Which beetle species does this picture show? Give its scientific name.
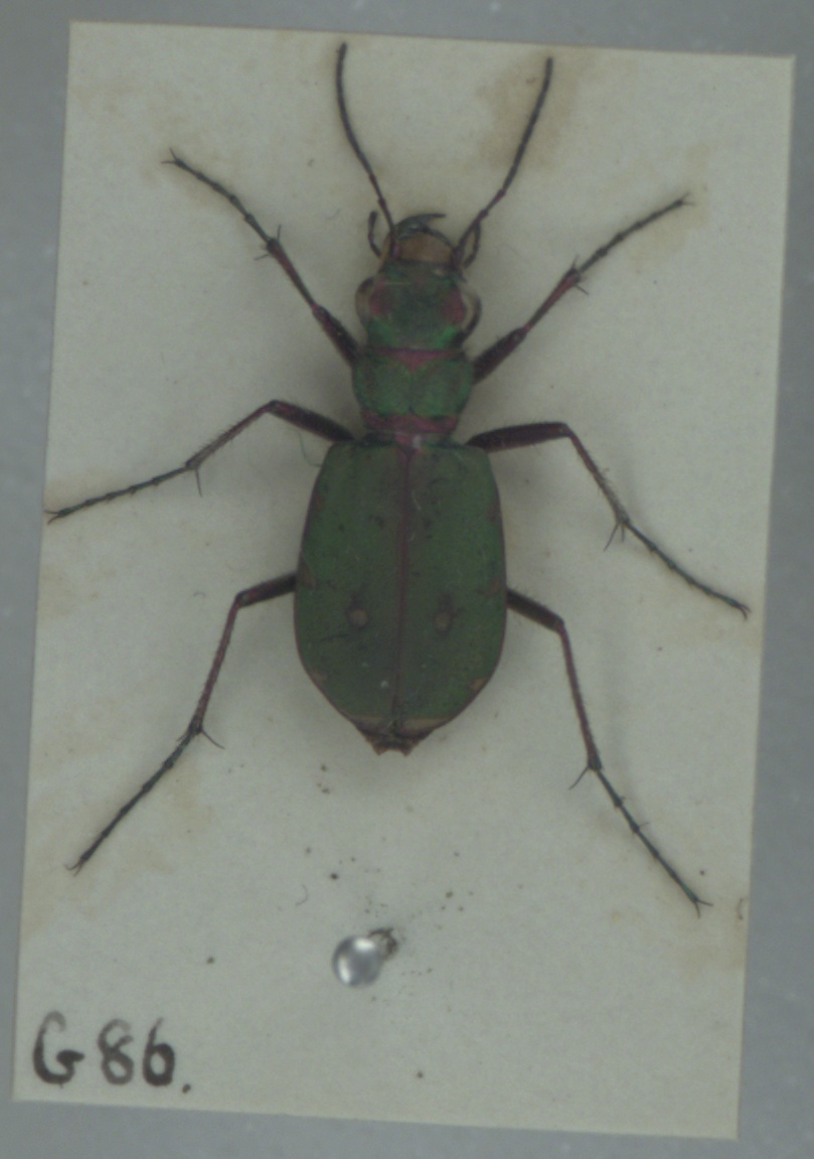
Cicindela campestris
